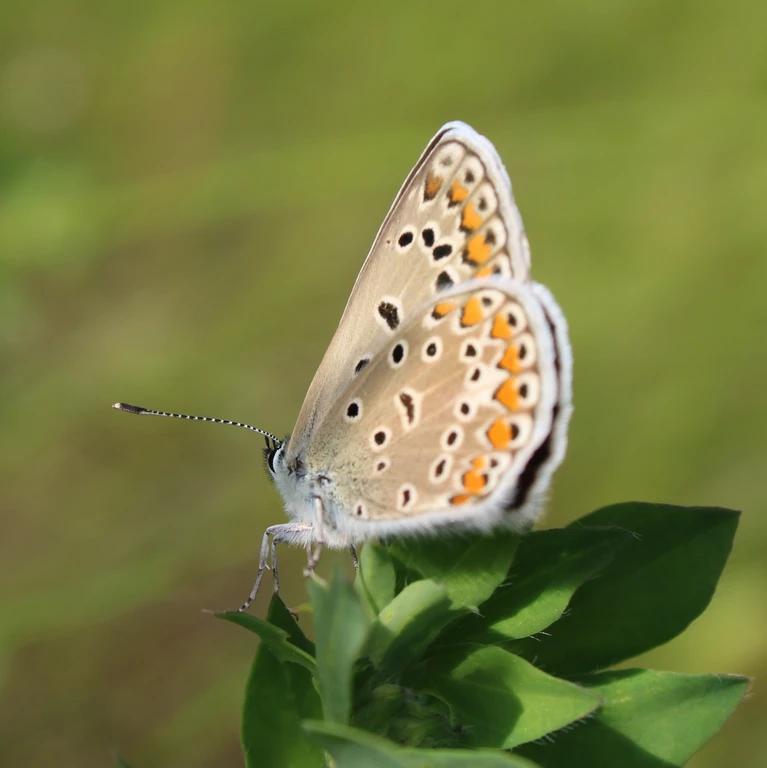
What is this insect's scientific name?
Polyommatus icarus
